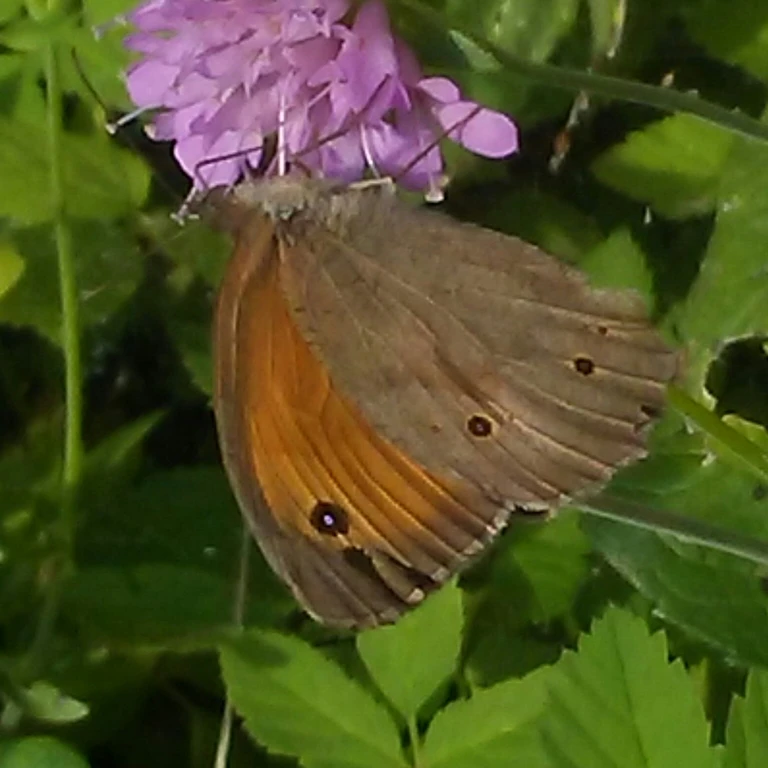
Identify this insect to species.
Maniola jurtina
